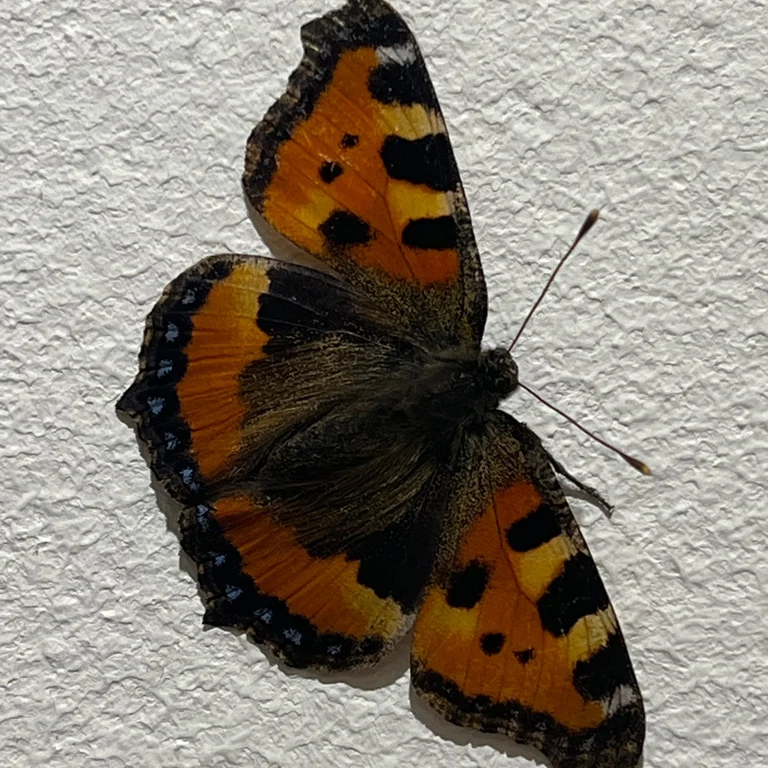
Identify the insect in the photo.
Aglais urticae
